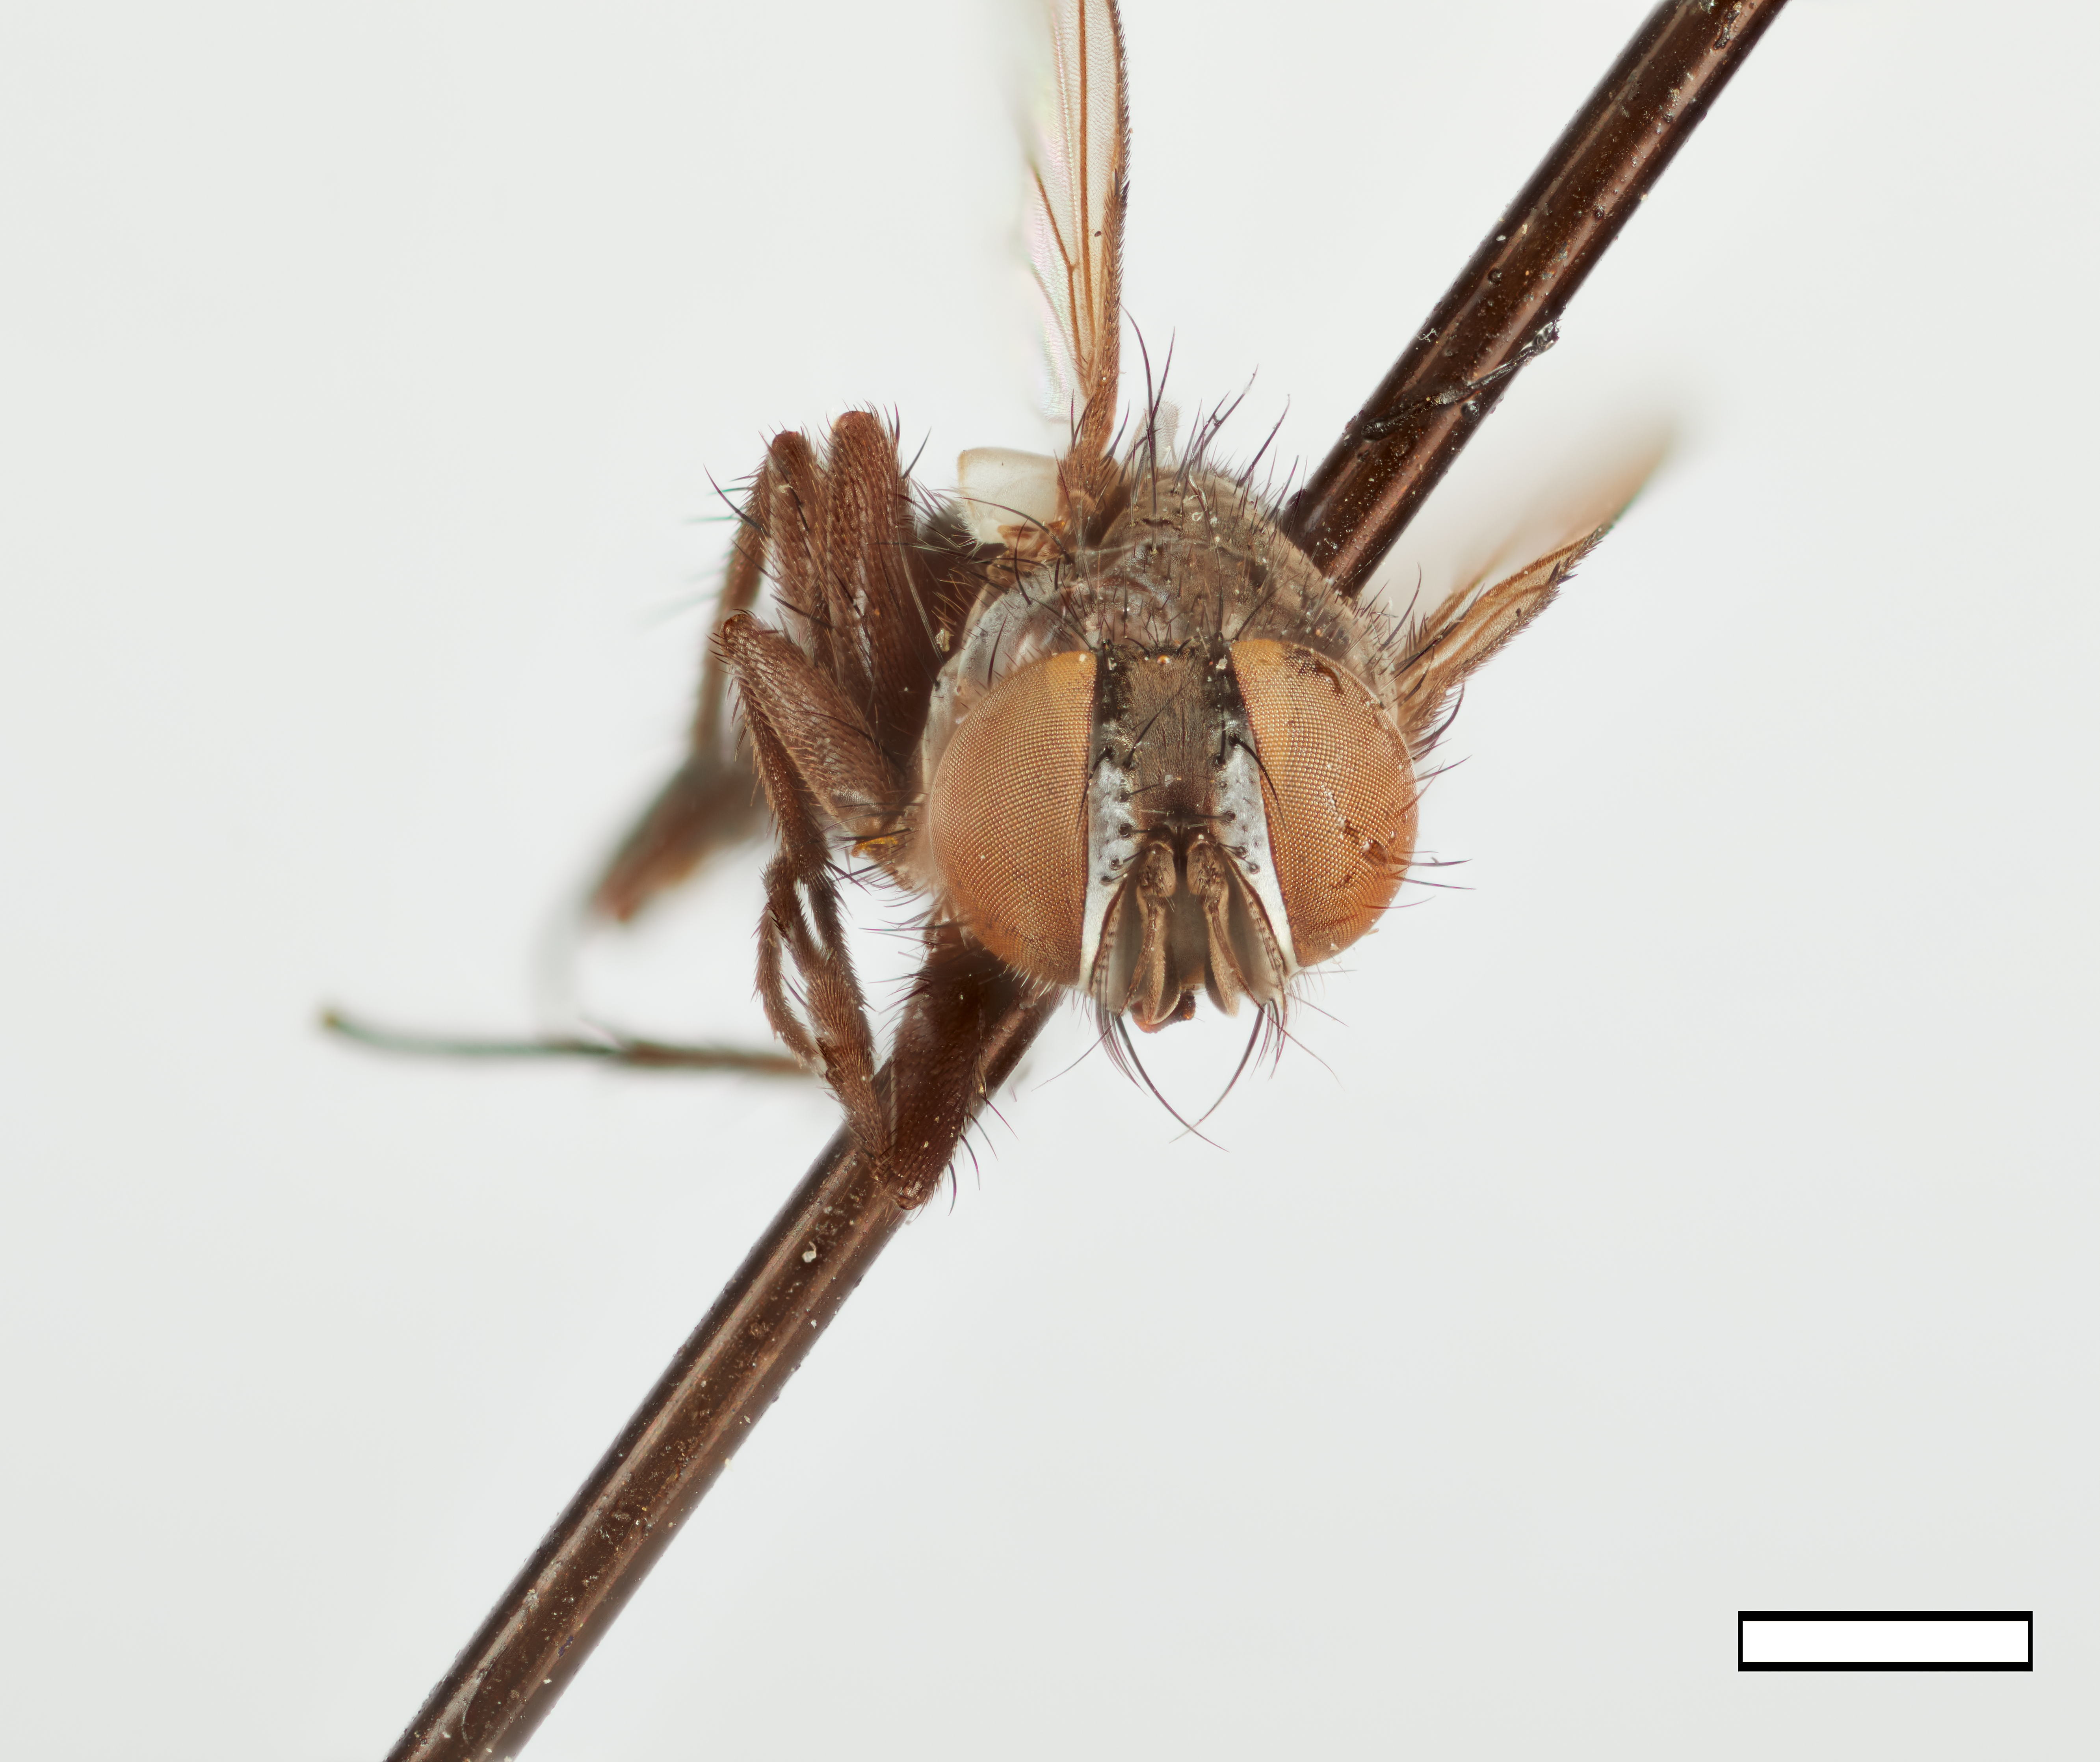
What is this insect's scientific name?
Oxynops serratus
